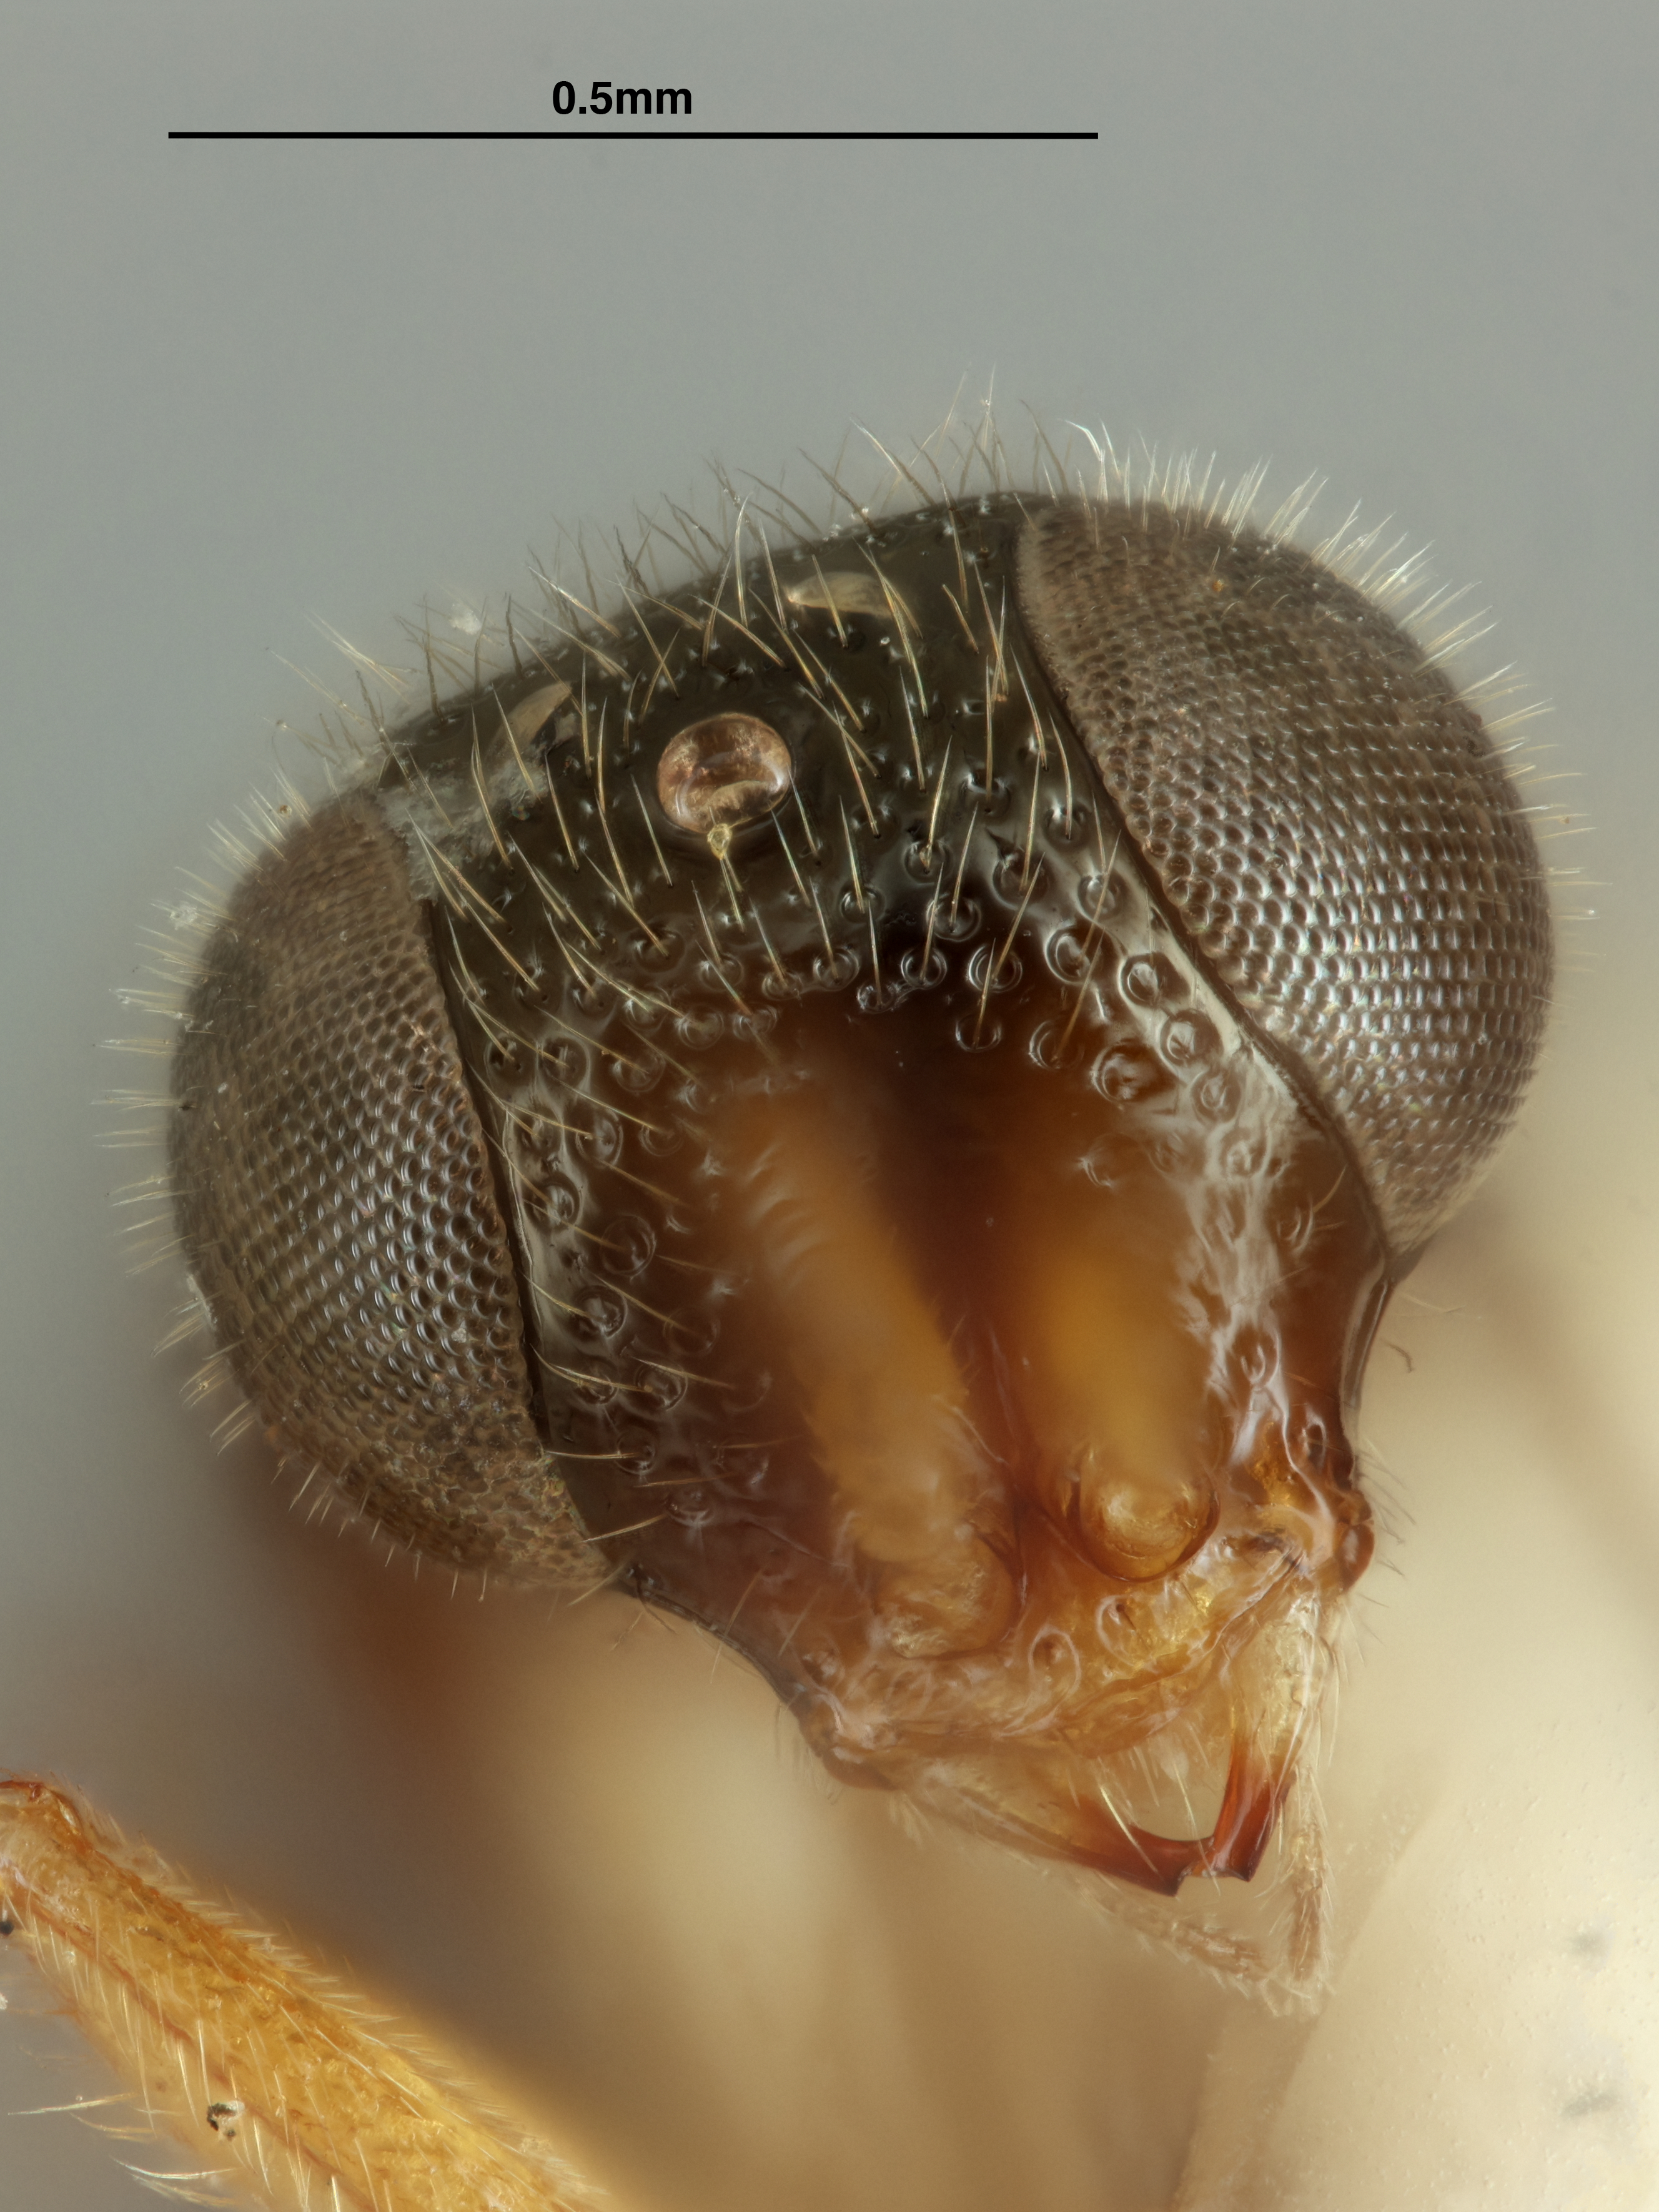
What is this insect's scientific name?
Saltasega distorta
